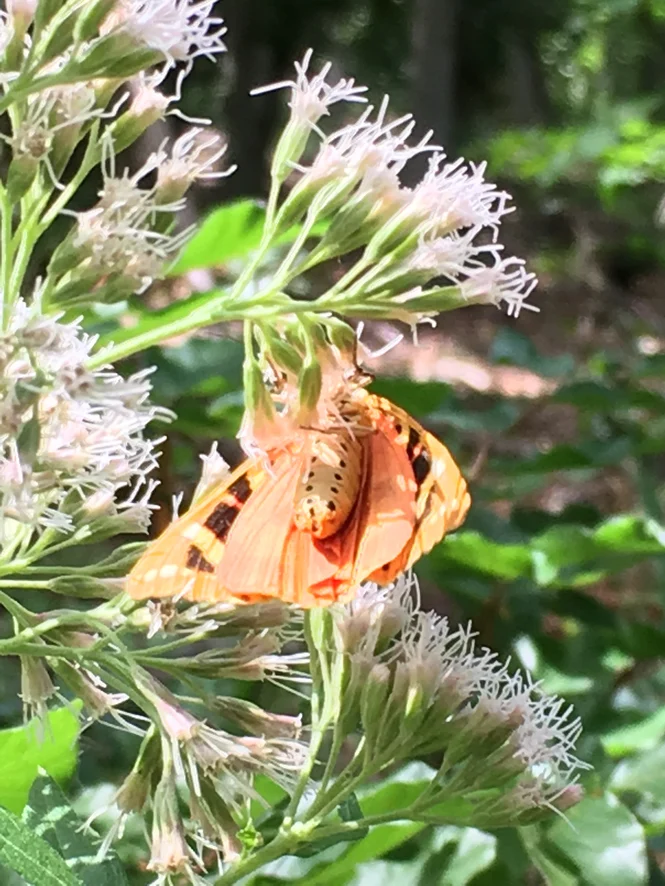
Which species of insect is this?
Euplagia quadripunctaria
